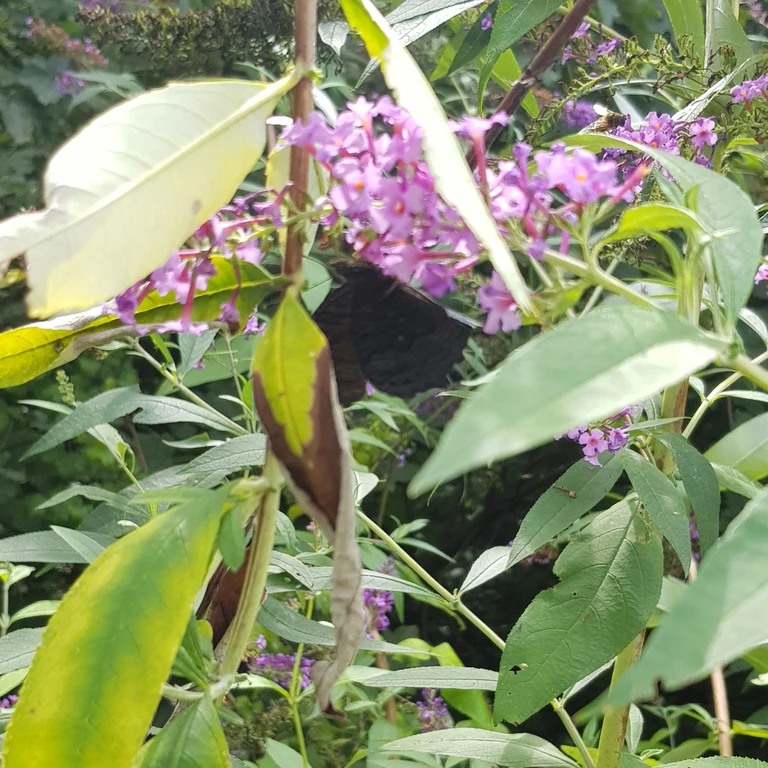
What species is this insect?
Aglais io
